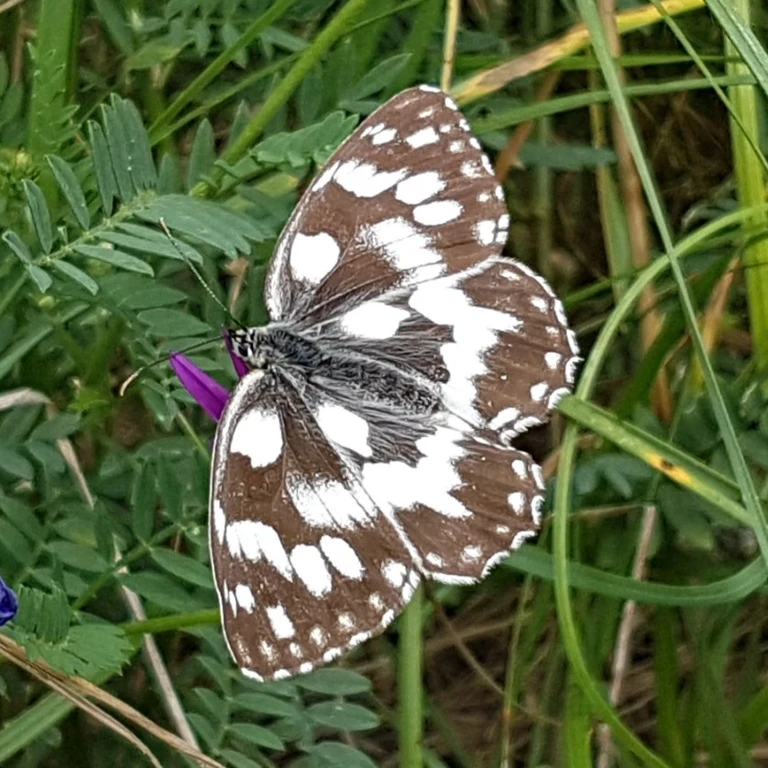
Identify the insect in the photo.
Melanargia galathea
